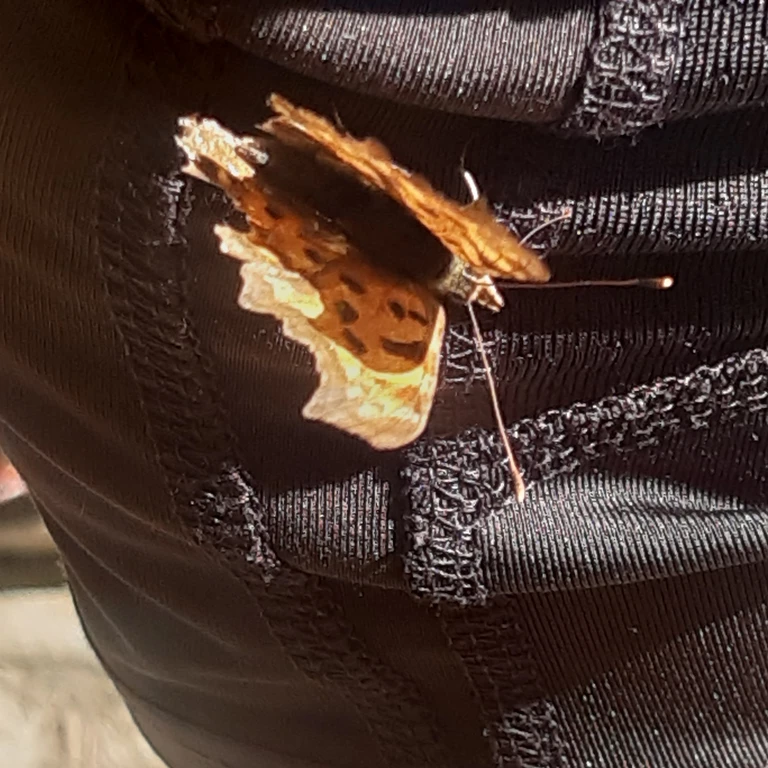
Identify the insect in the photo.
Polygonia c-album
